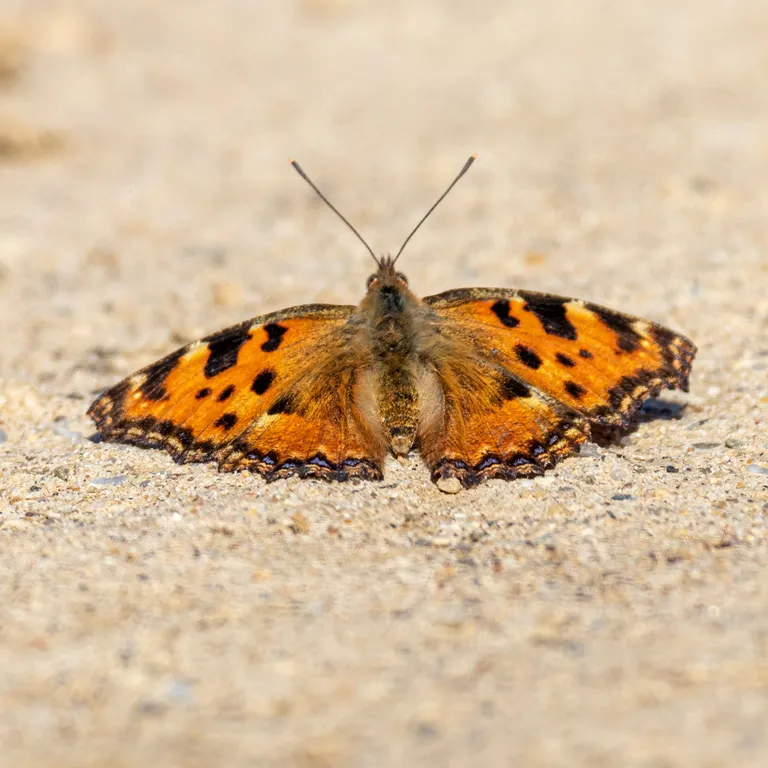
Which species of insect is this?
Nymphalis polychloros
